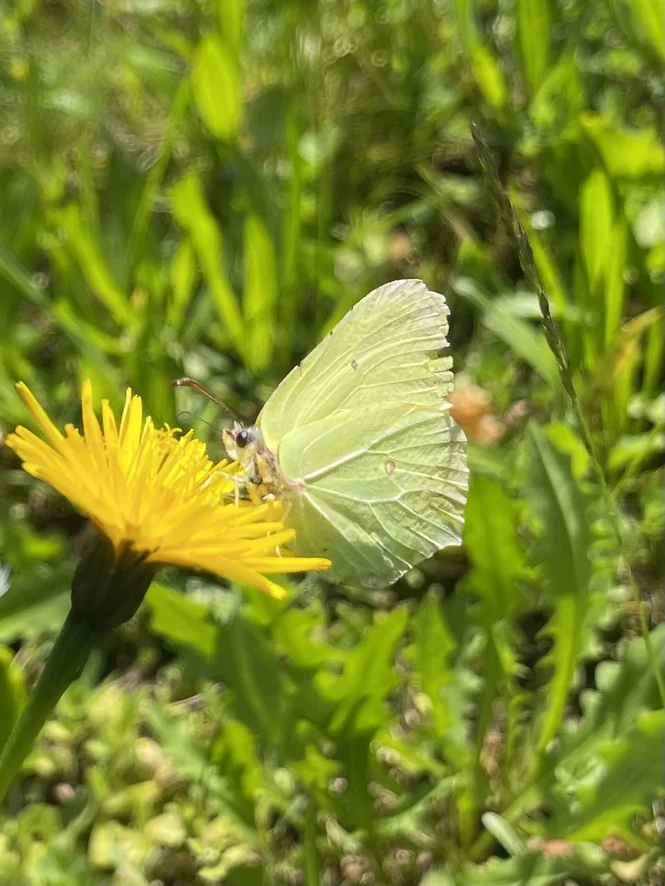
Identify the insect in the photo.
Gonepteryx rhamni
